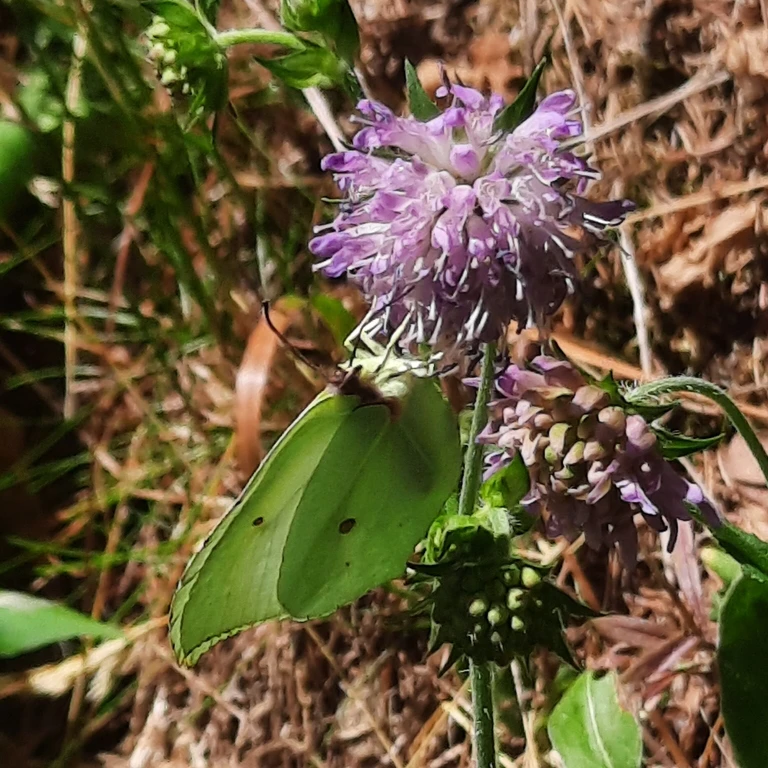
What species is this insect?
Gonepteryx rhamni
